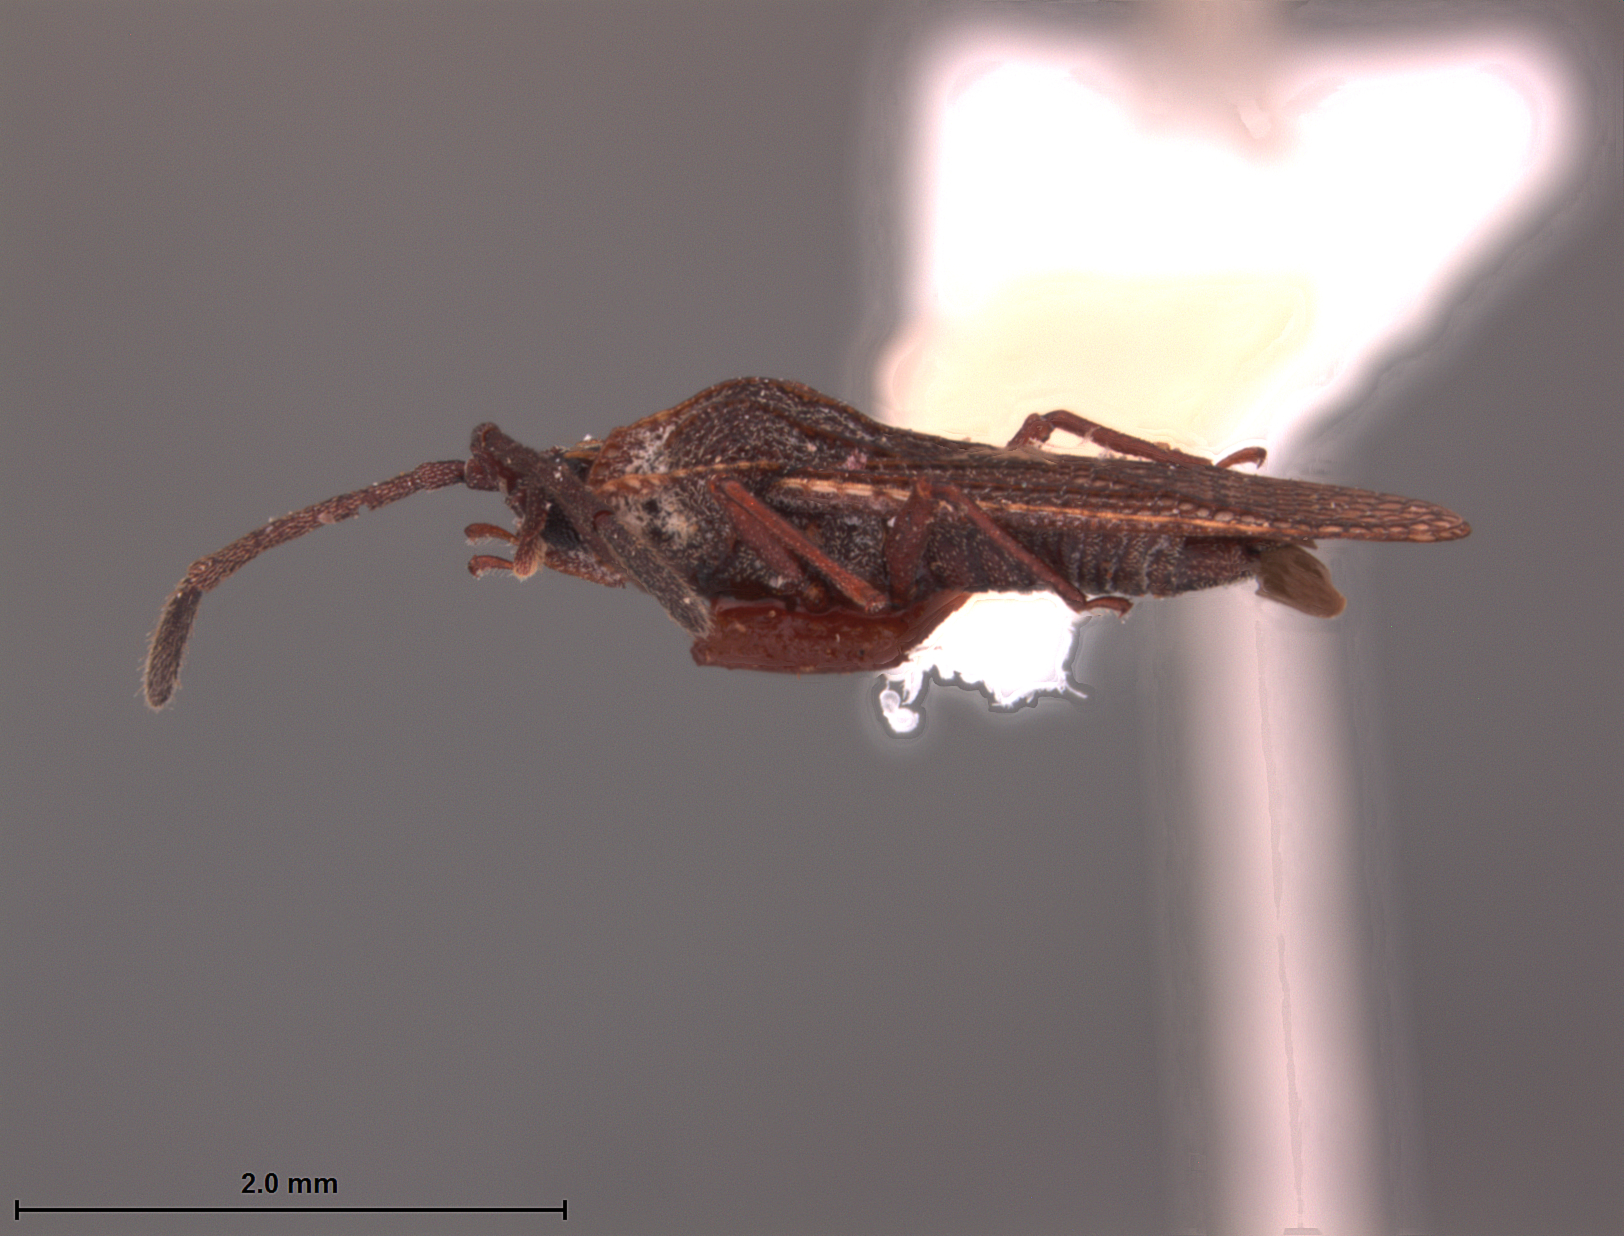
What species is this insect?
Paracopium philippienesis
